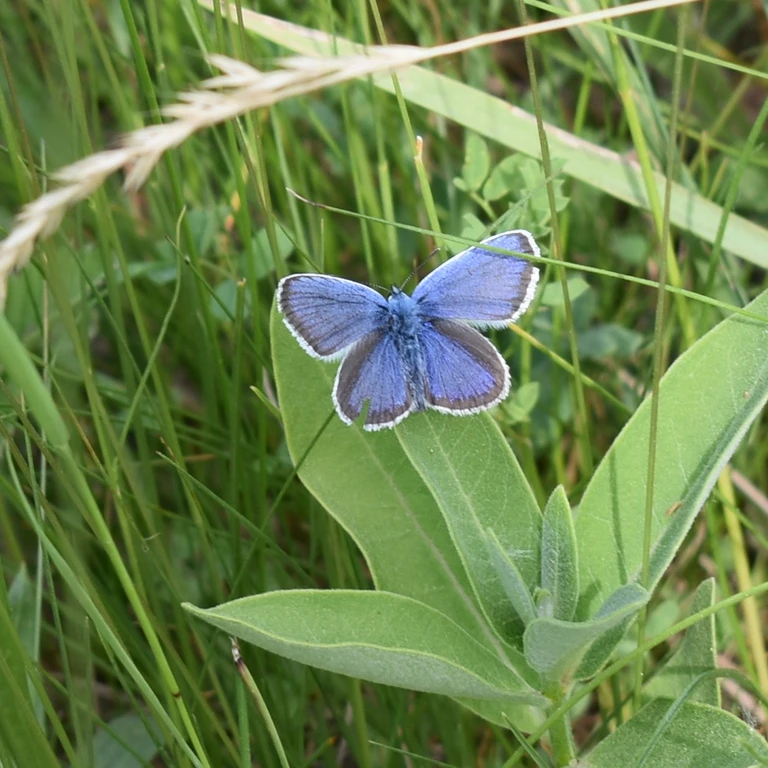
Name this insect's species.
Plebejus argus
